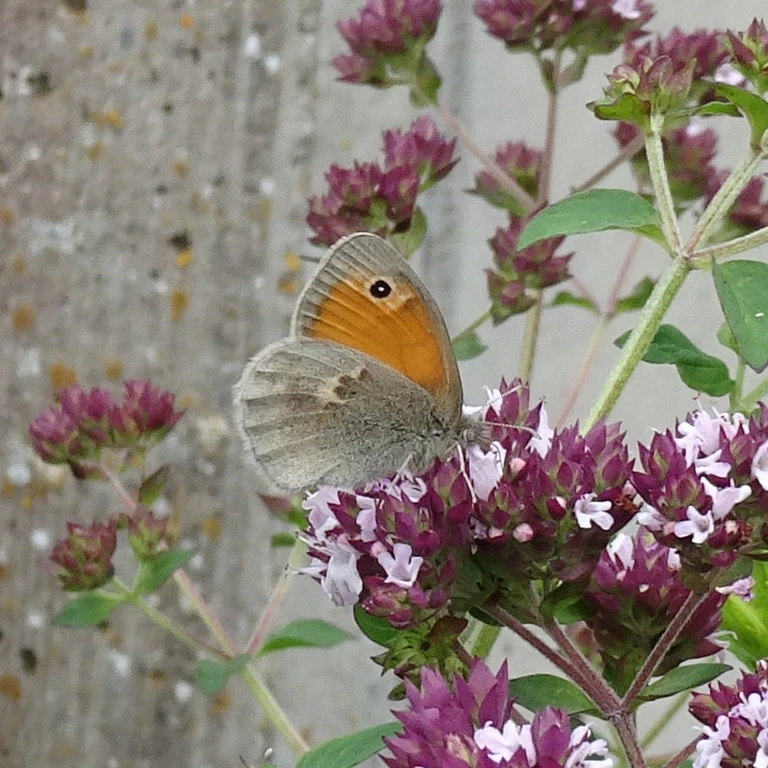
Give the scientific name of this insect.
Coenonympha pamphilus
